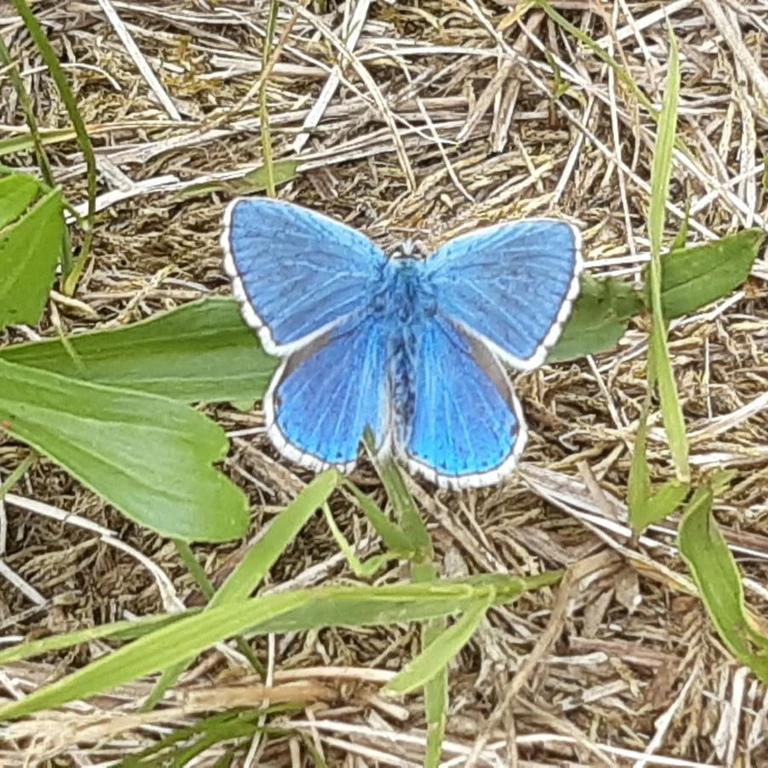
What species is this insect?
Lysandra bellargus
